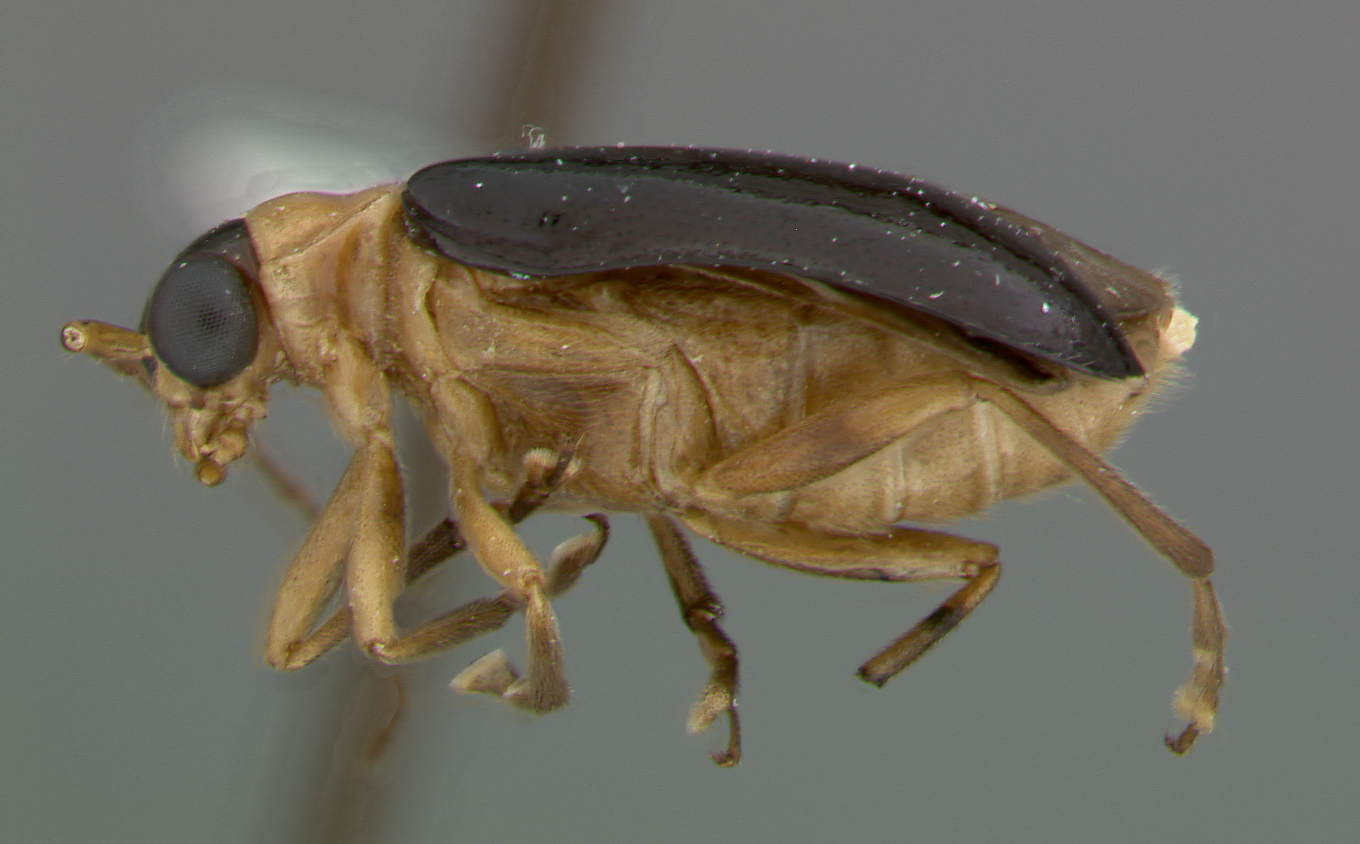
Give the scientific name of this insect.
Aulacophora coralinsula
